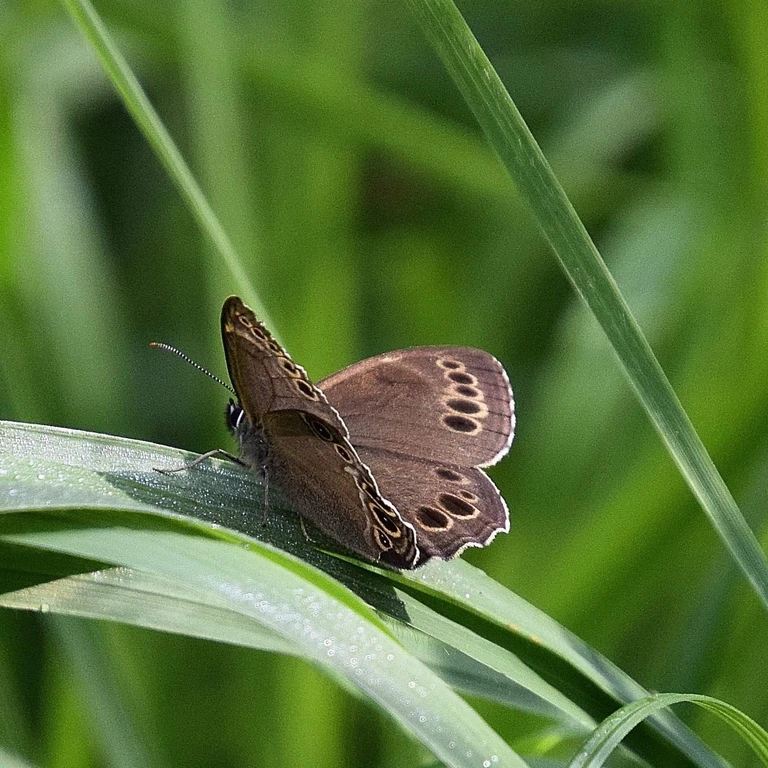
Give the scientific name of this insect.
Lopinga achine (also Pararge achine)
